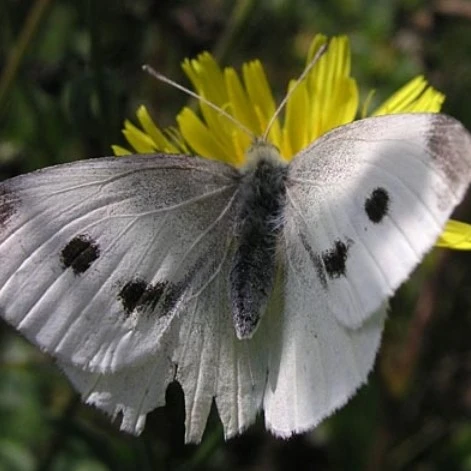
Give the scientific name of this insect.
Pieris rapae
